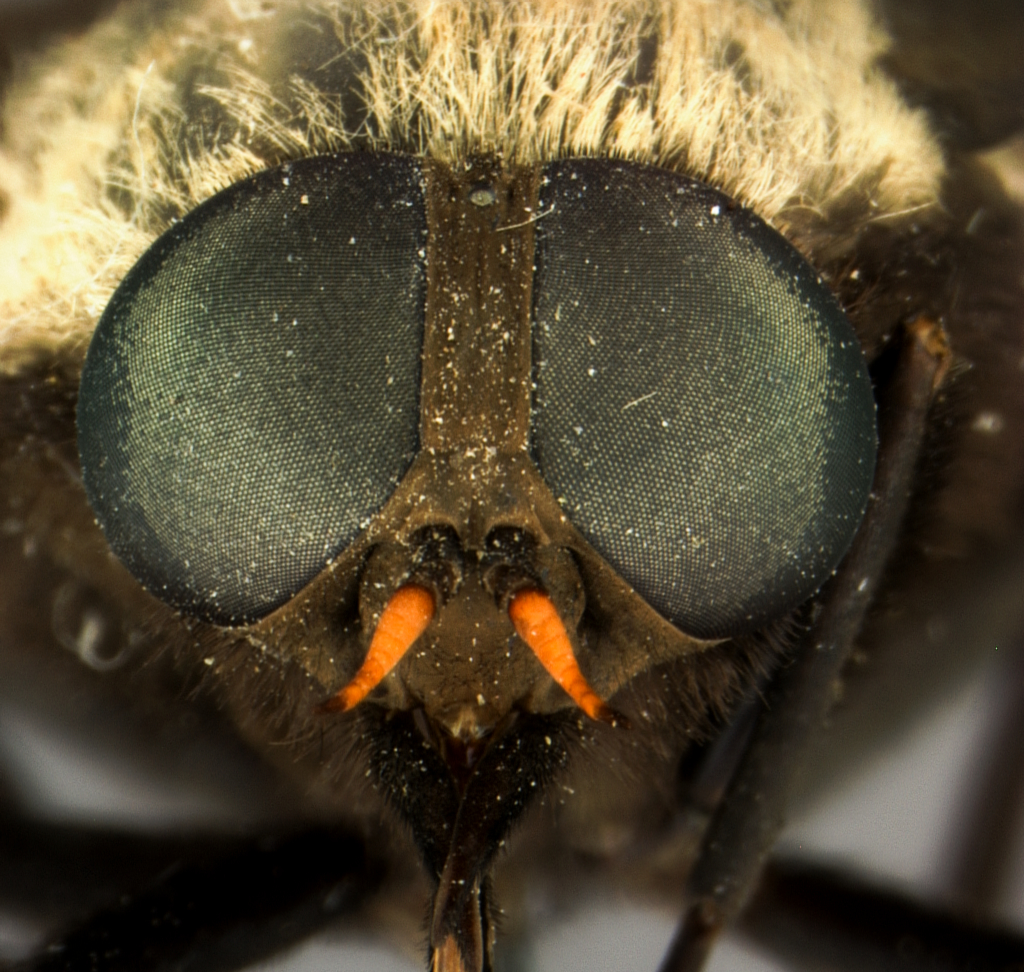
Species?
Stonemyia velutina (also Stonemyia albomacula)
